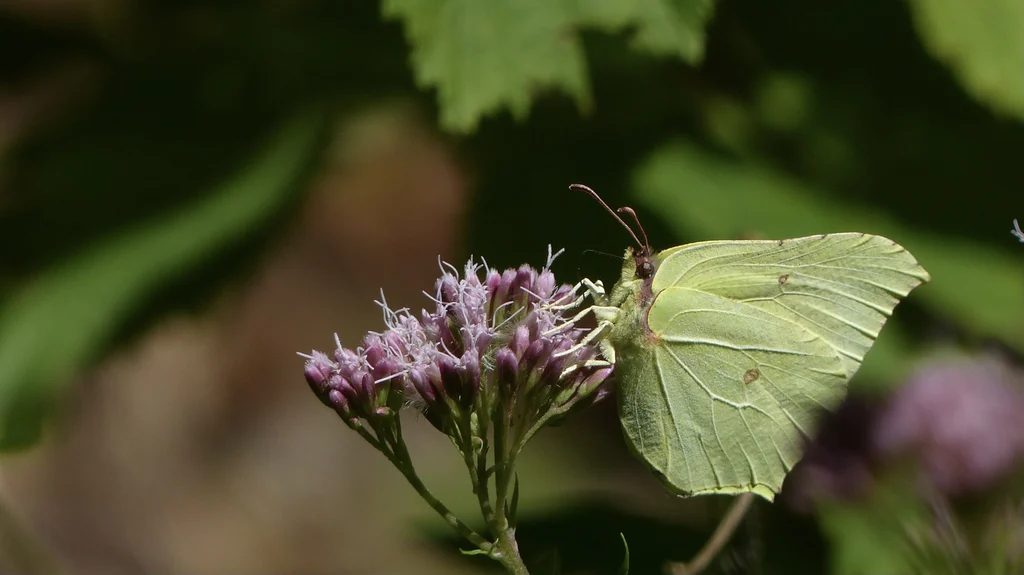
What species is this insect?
Gonepteryx rhamni
